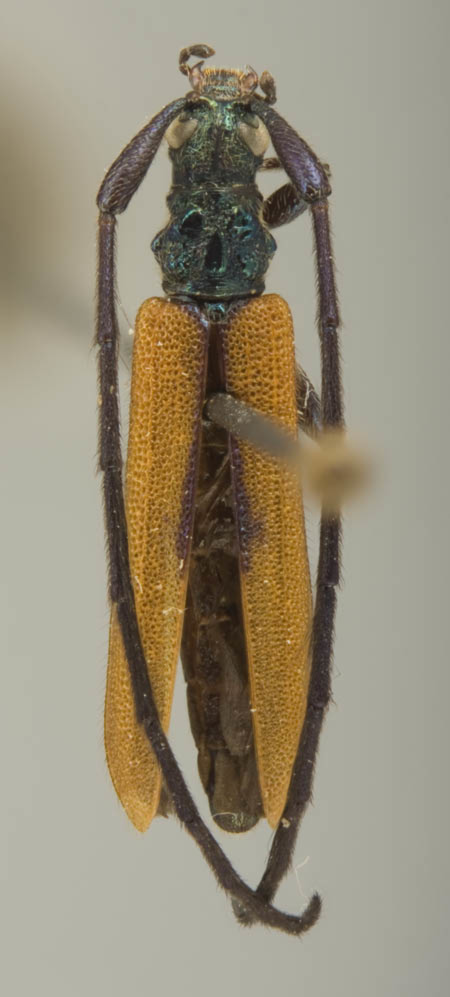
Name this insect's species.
Cometes lingafelteri
